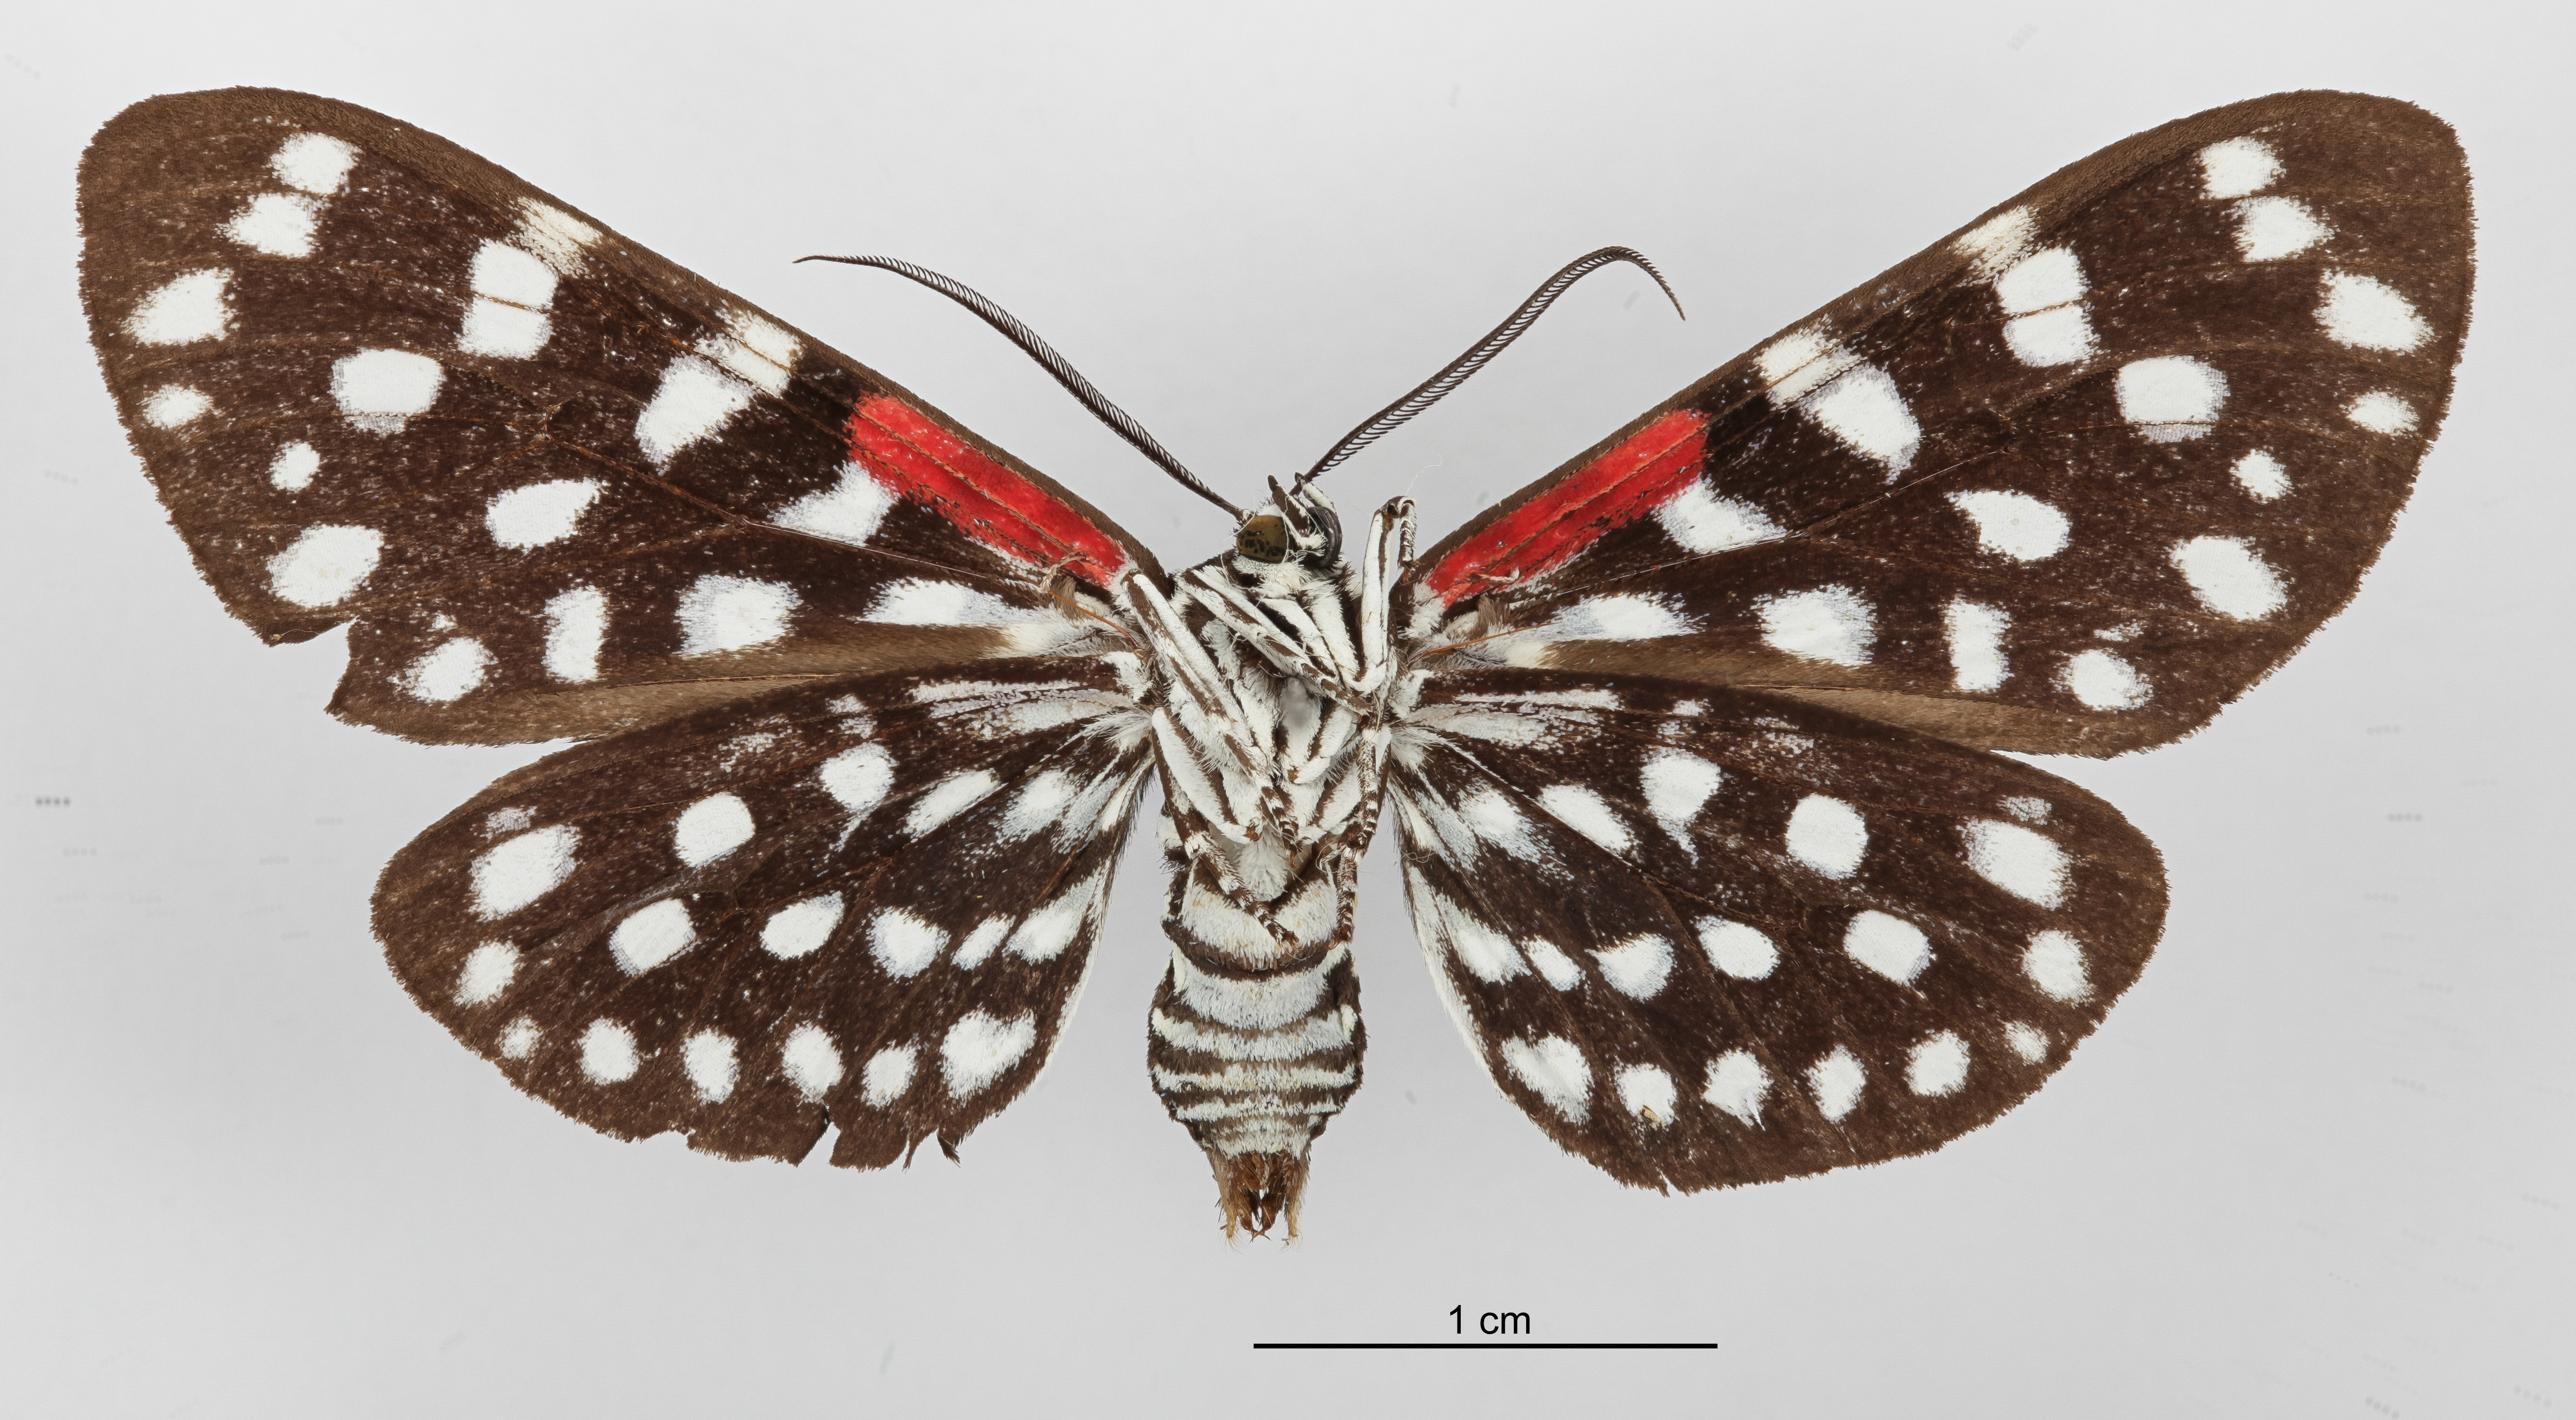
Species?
Composia credula
